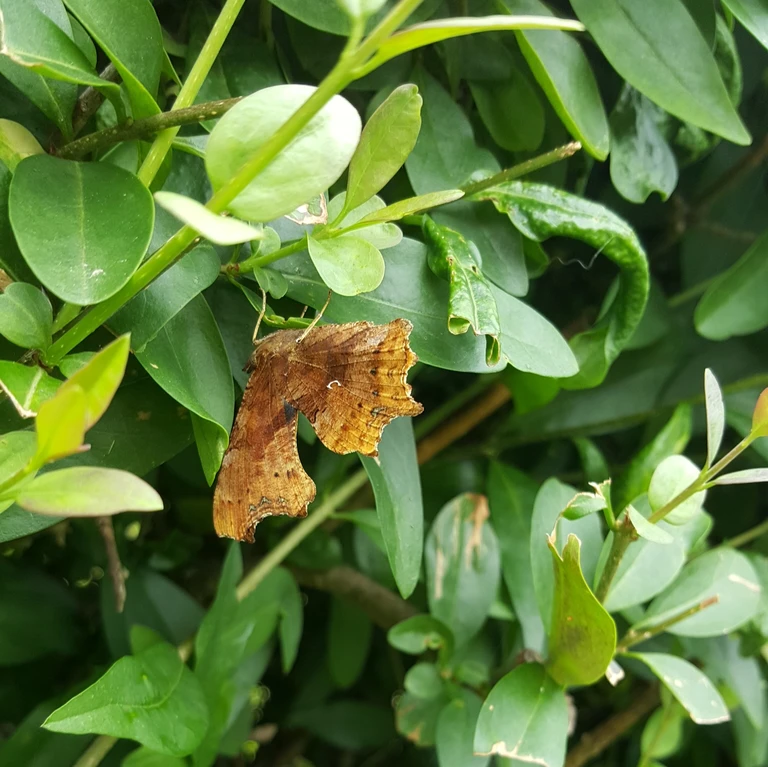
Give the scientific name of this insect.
Polygonia c-album
